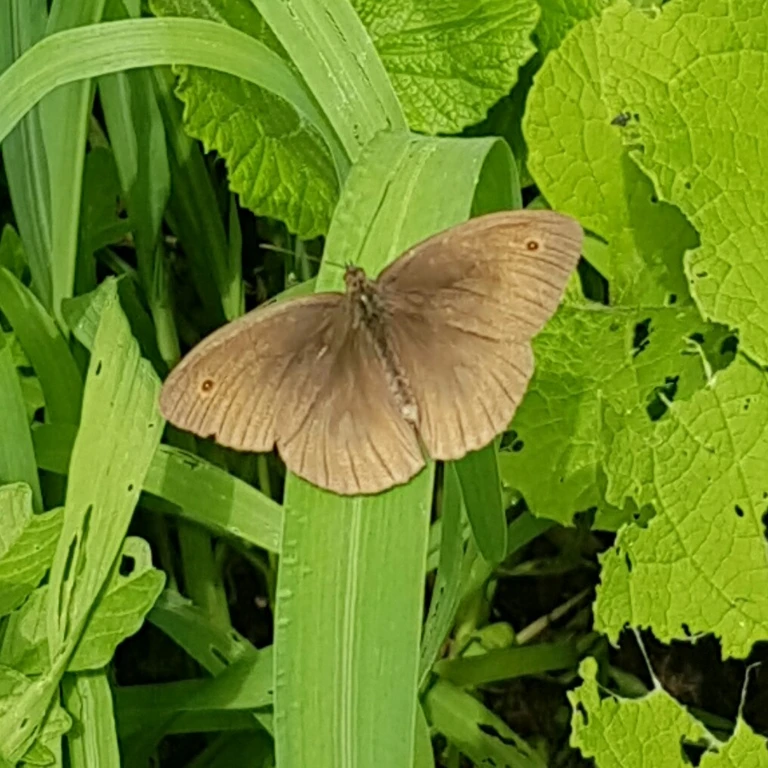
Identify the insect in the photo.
Maniola jurtina
